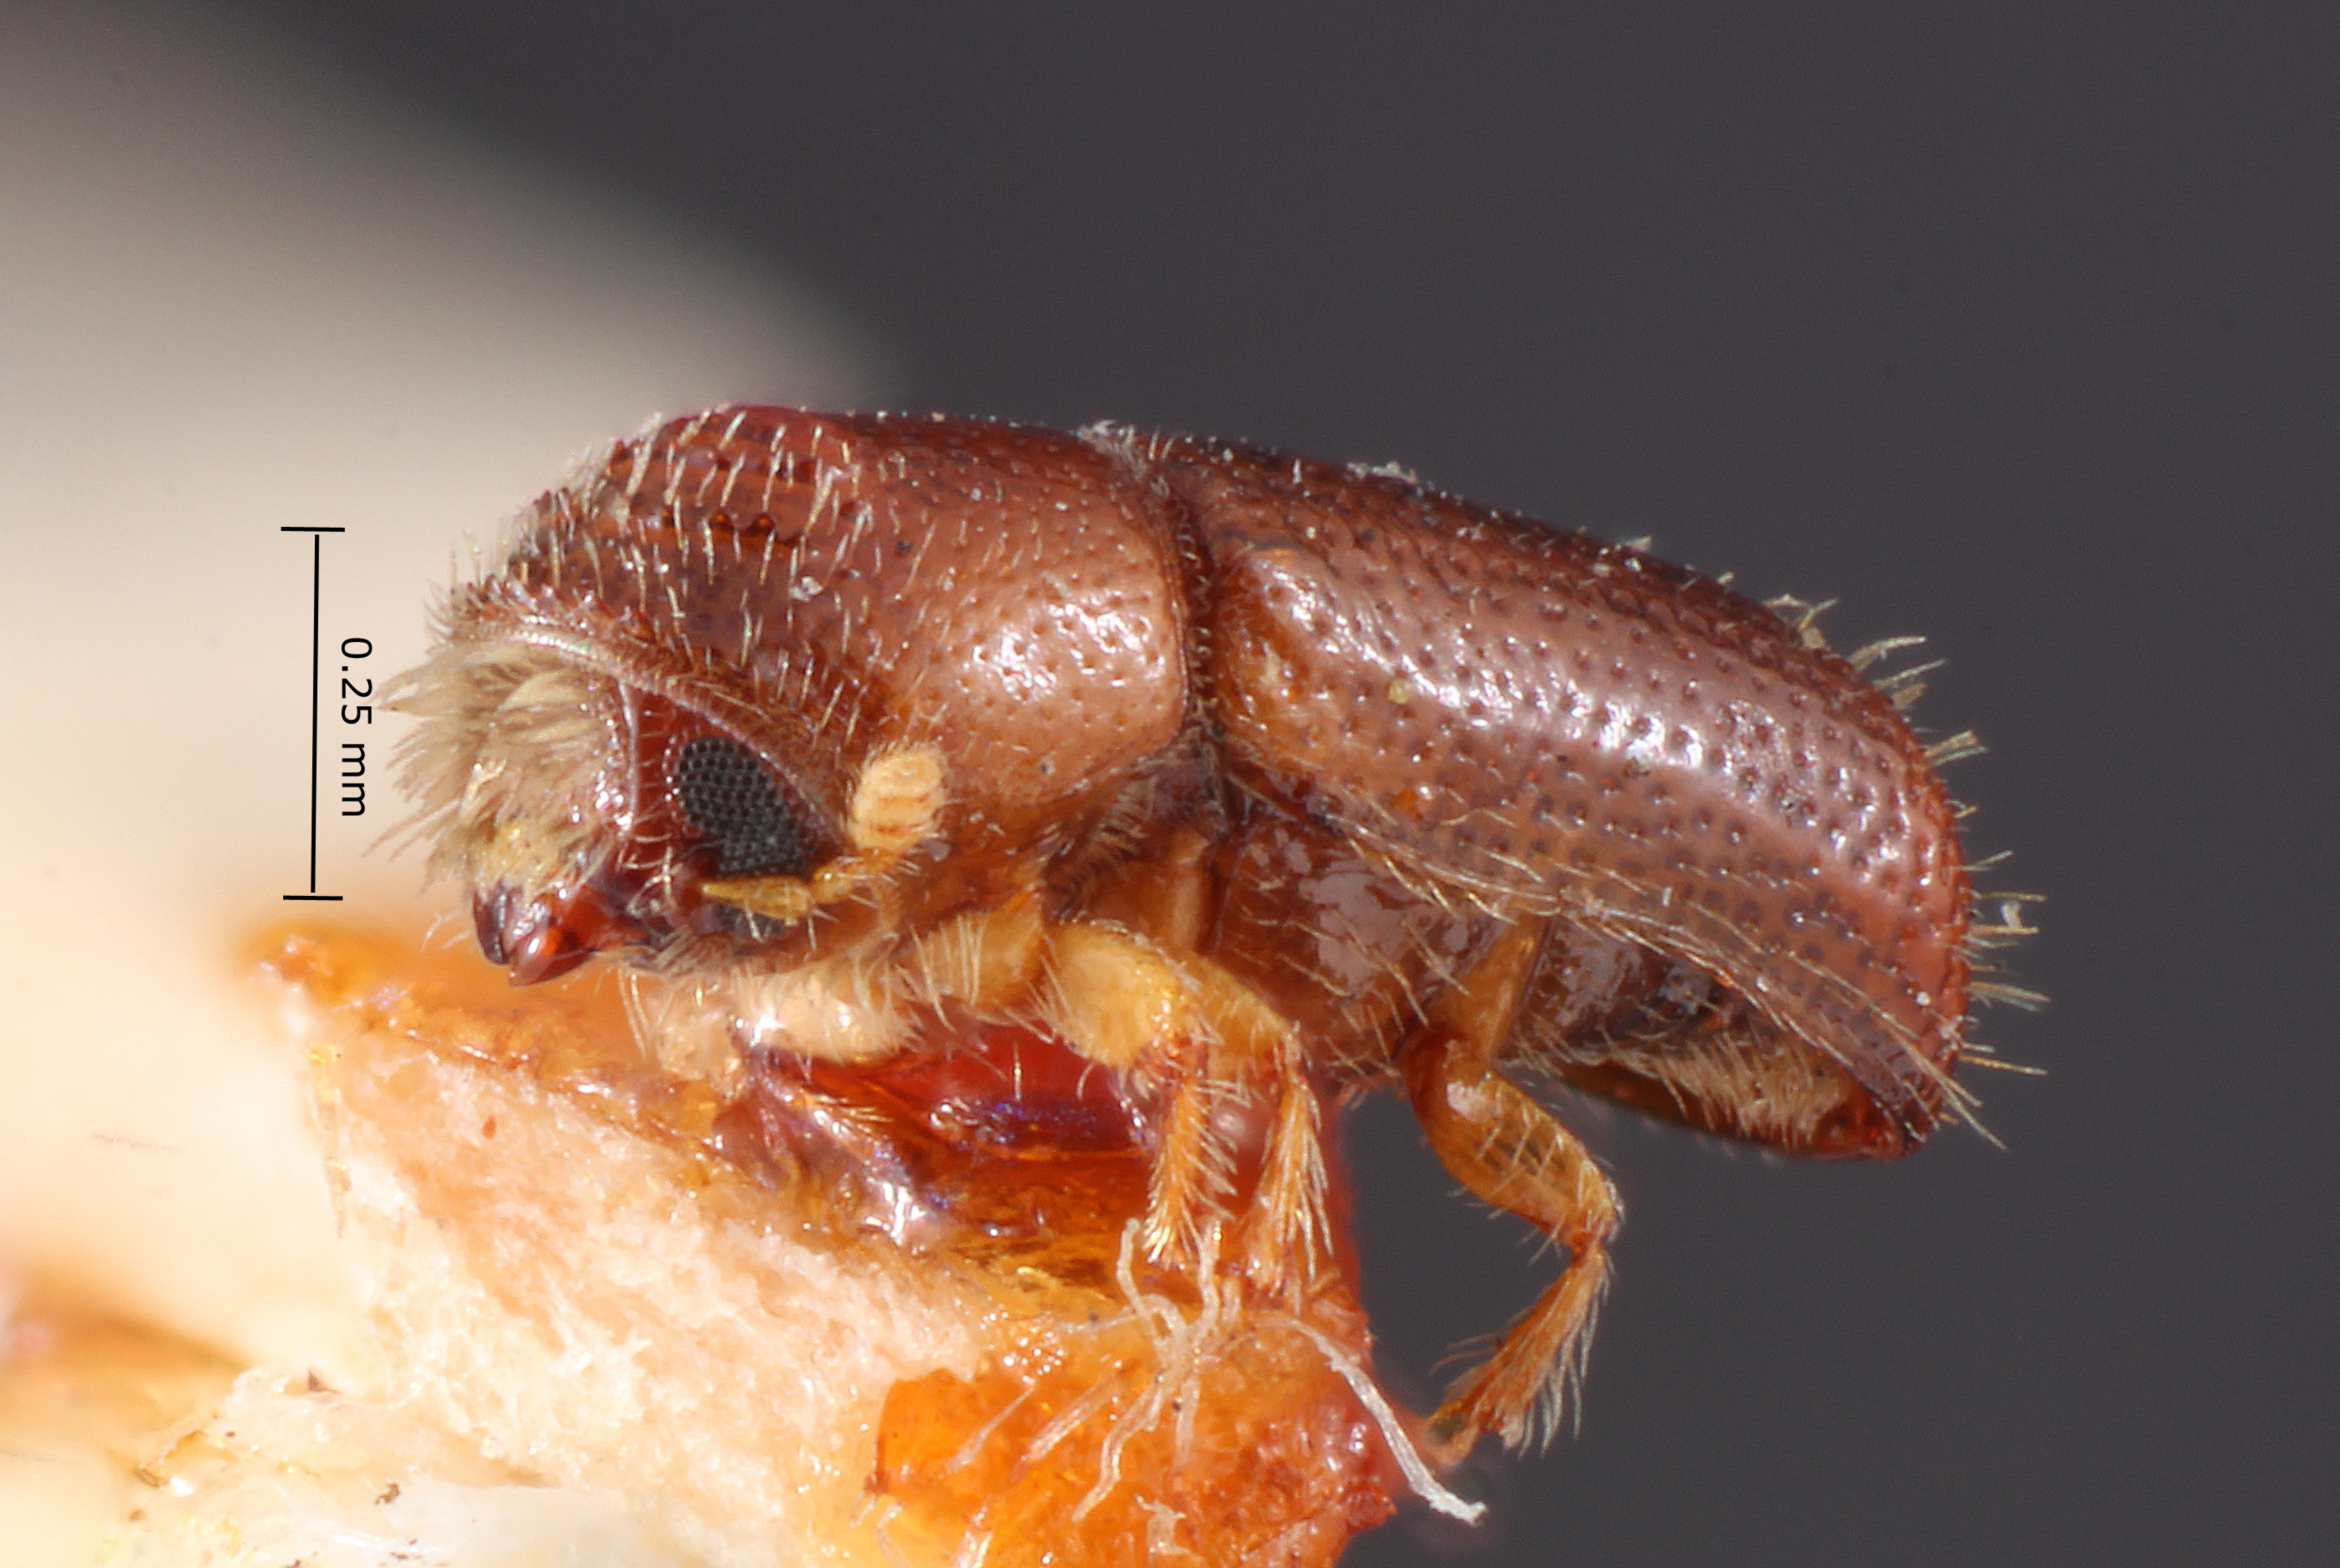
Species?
Pityophthorus fortis
